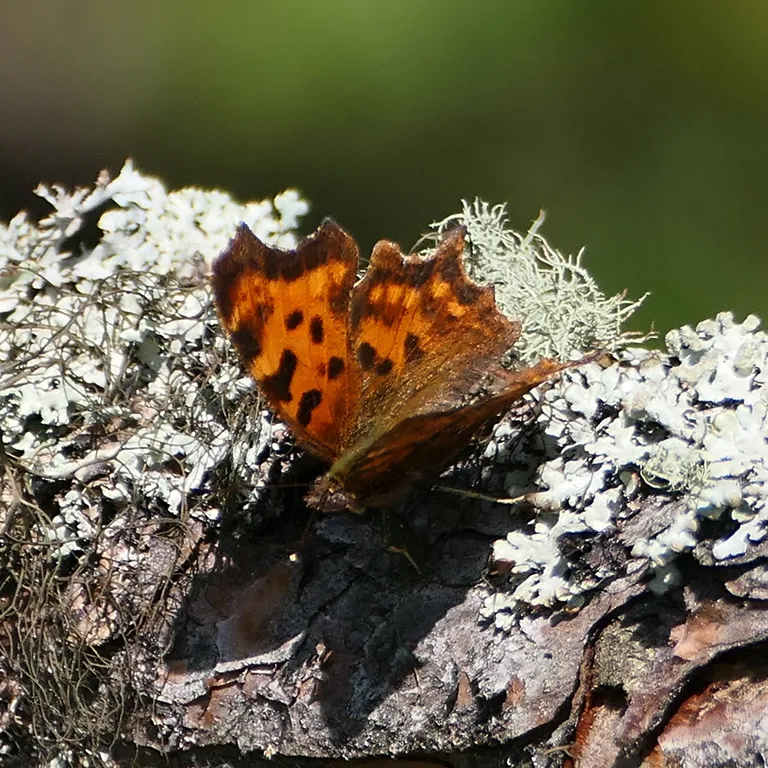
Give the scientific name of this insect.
Polygonia c-album
